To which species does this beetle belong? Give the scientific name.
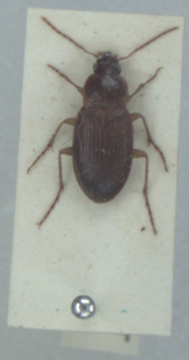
Calathus mollis
